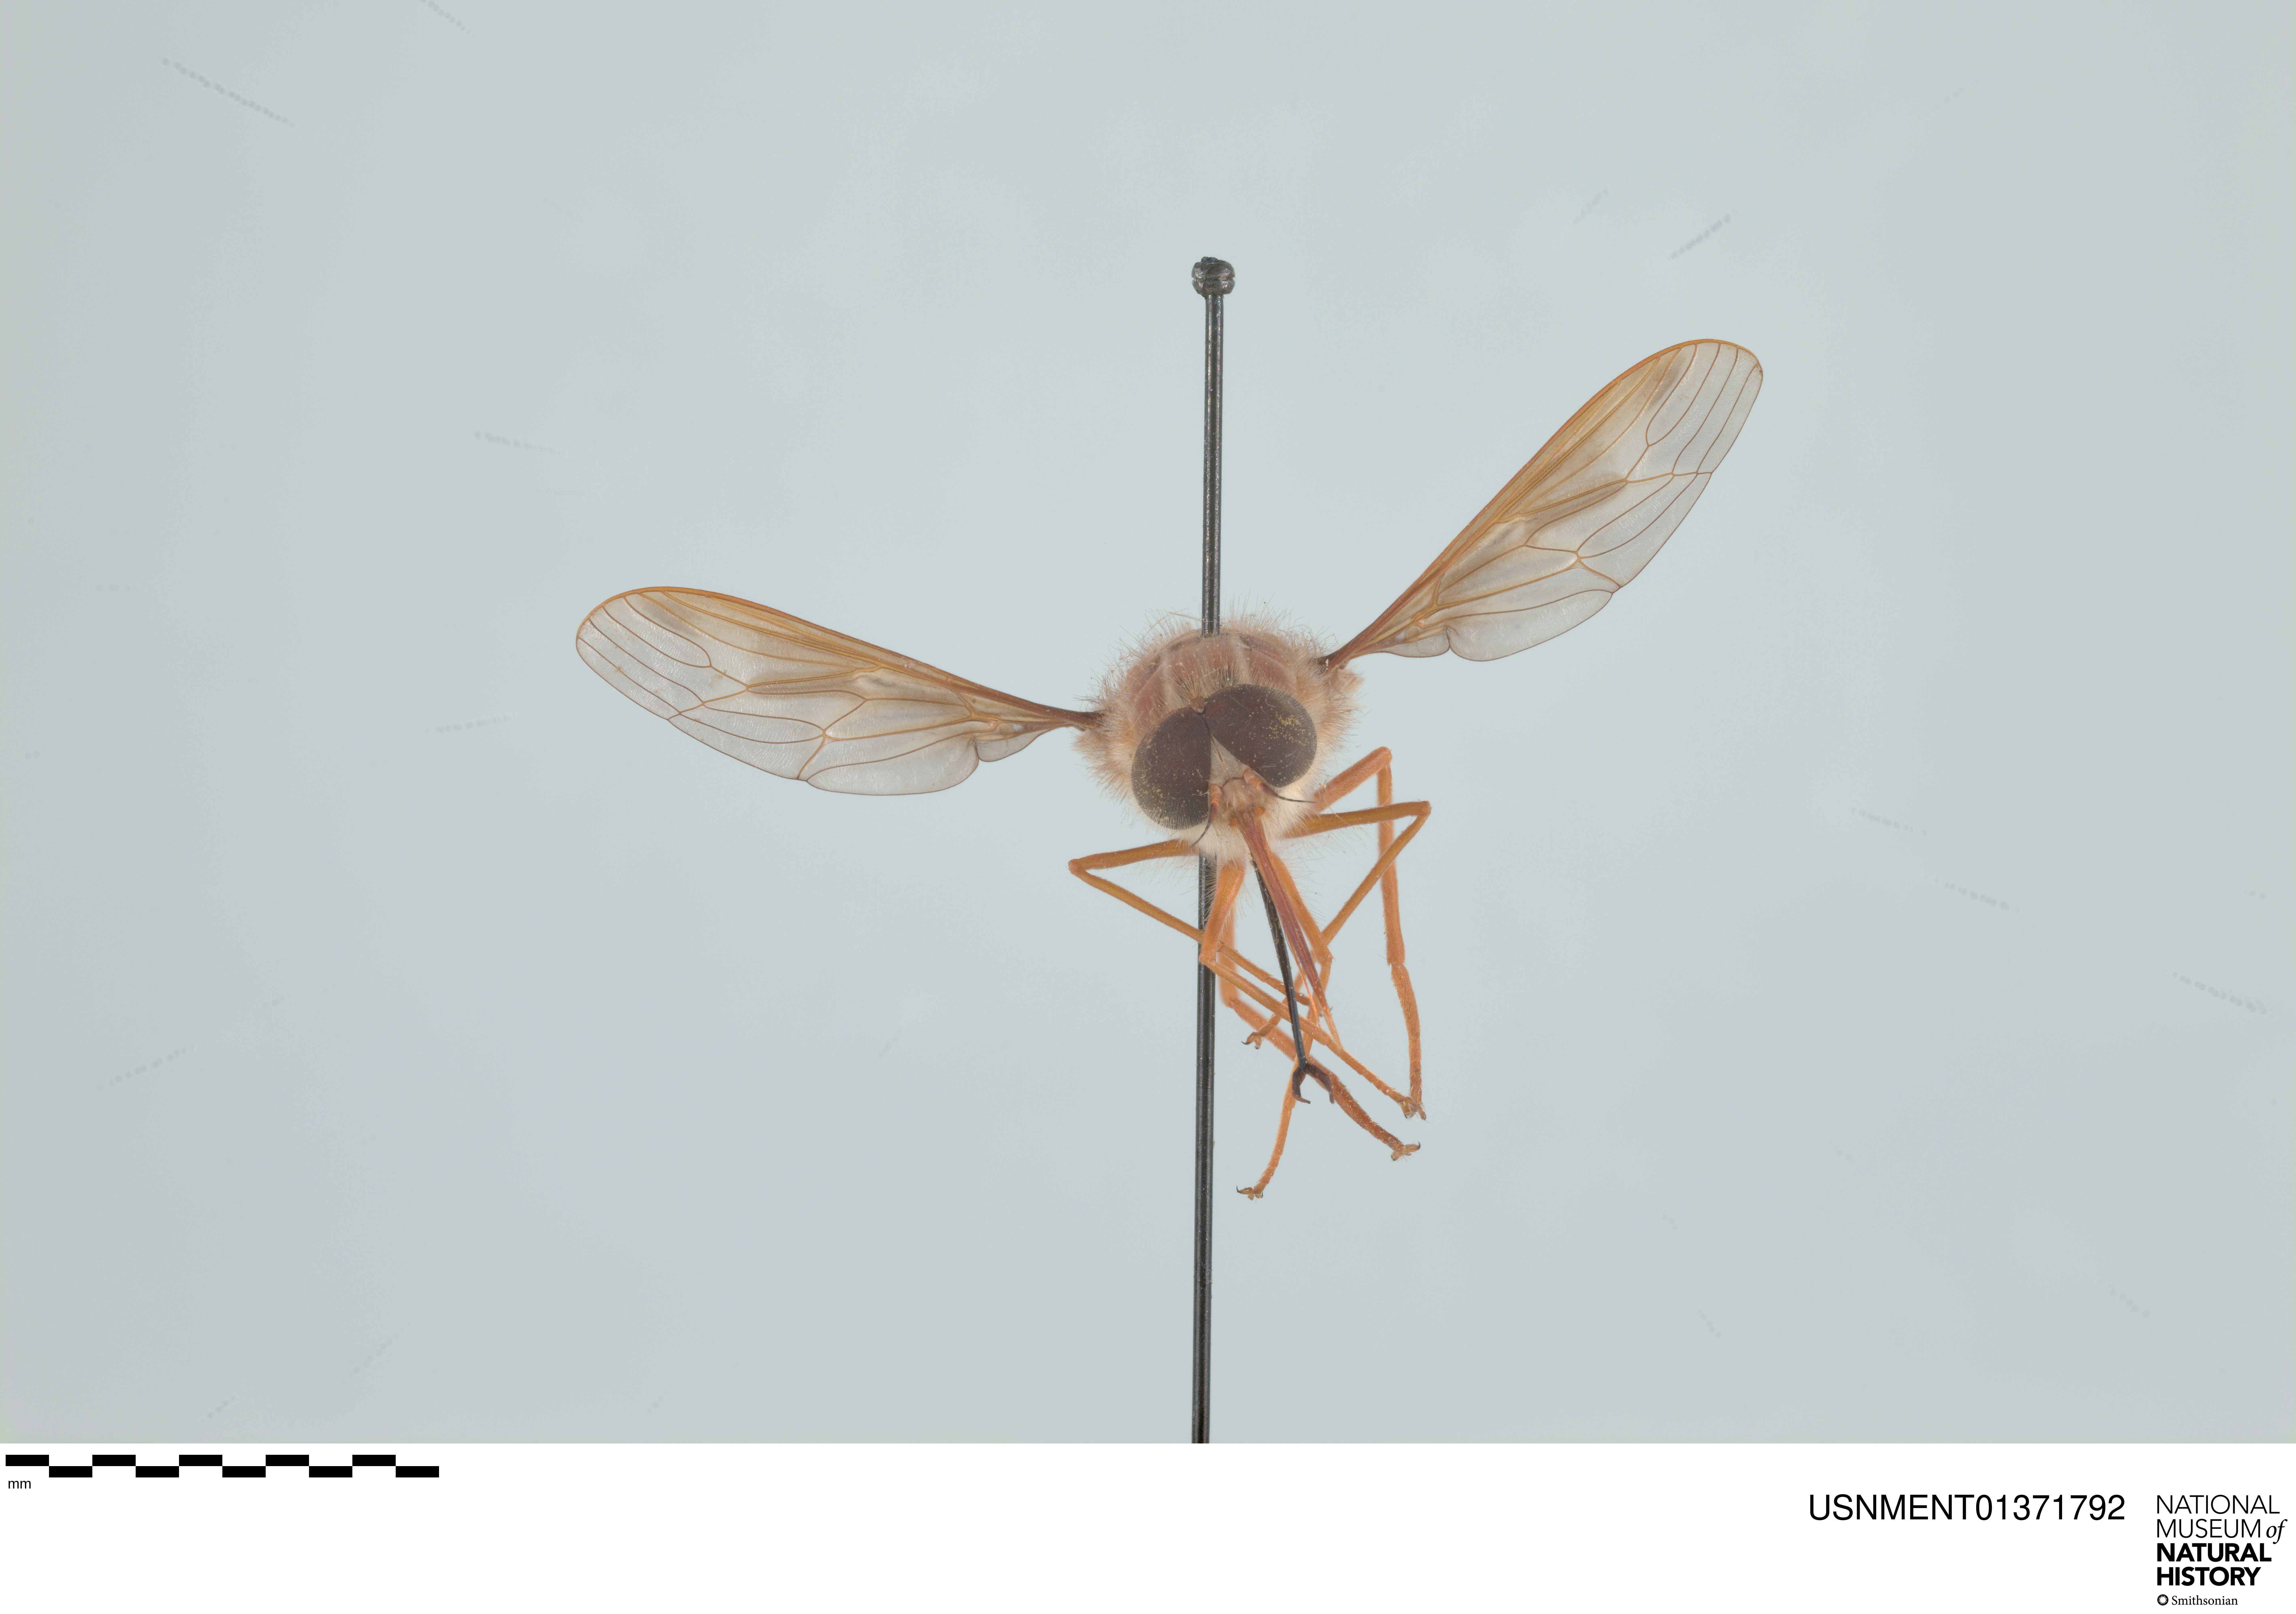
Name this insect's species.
Hirmoneura nubipennis (also Trichophthalma nubipennis)
